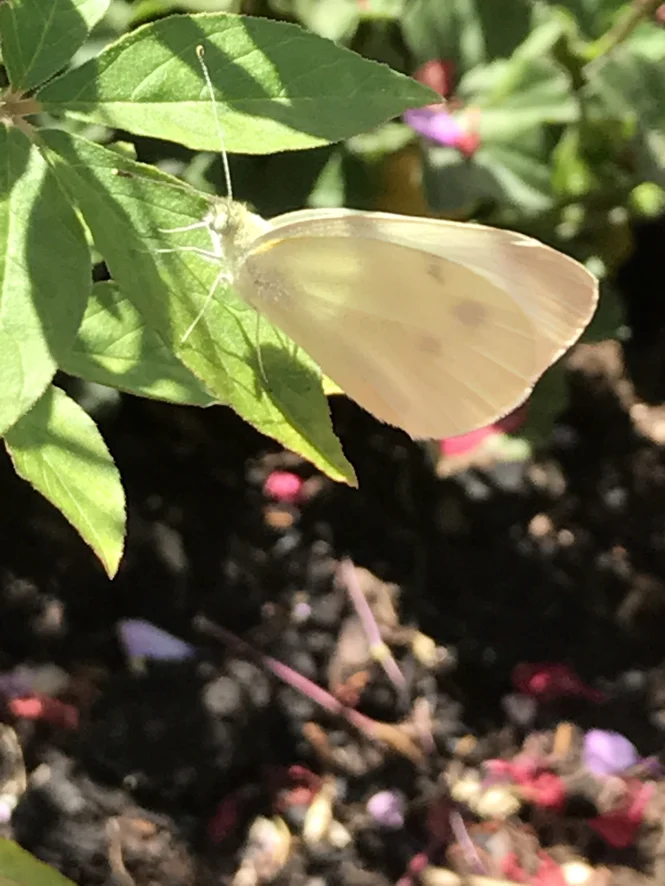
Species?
Pieris rapae
